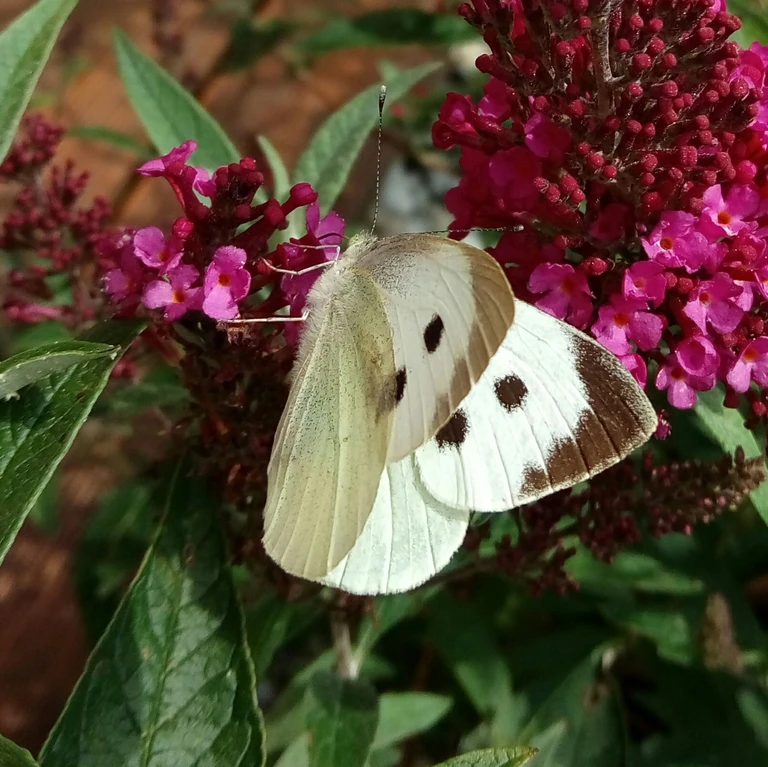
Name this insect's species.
Pieris brassicae
